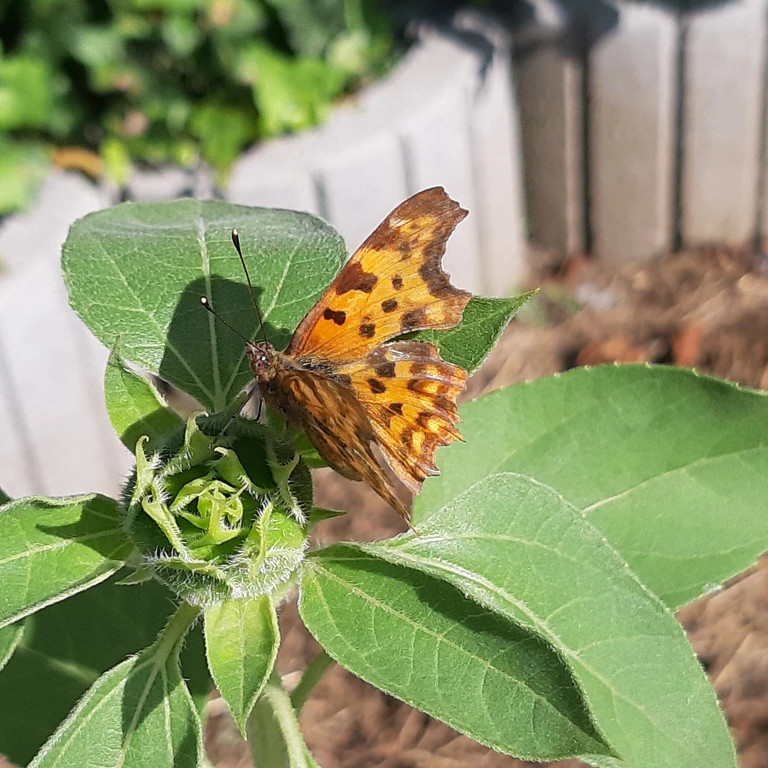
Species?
Polygonia c-album
